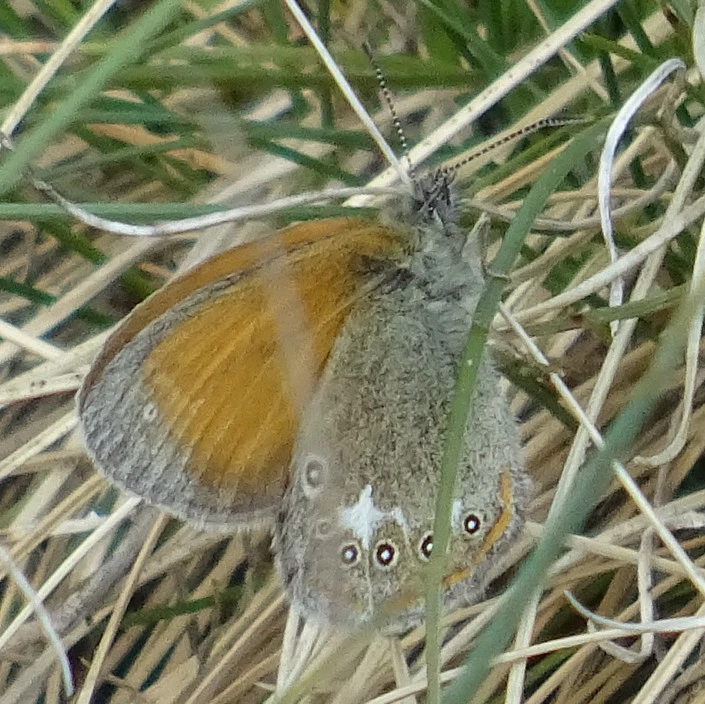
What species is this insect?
Coenonympha glycerion (also Coenonympha iphis)
